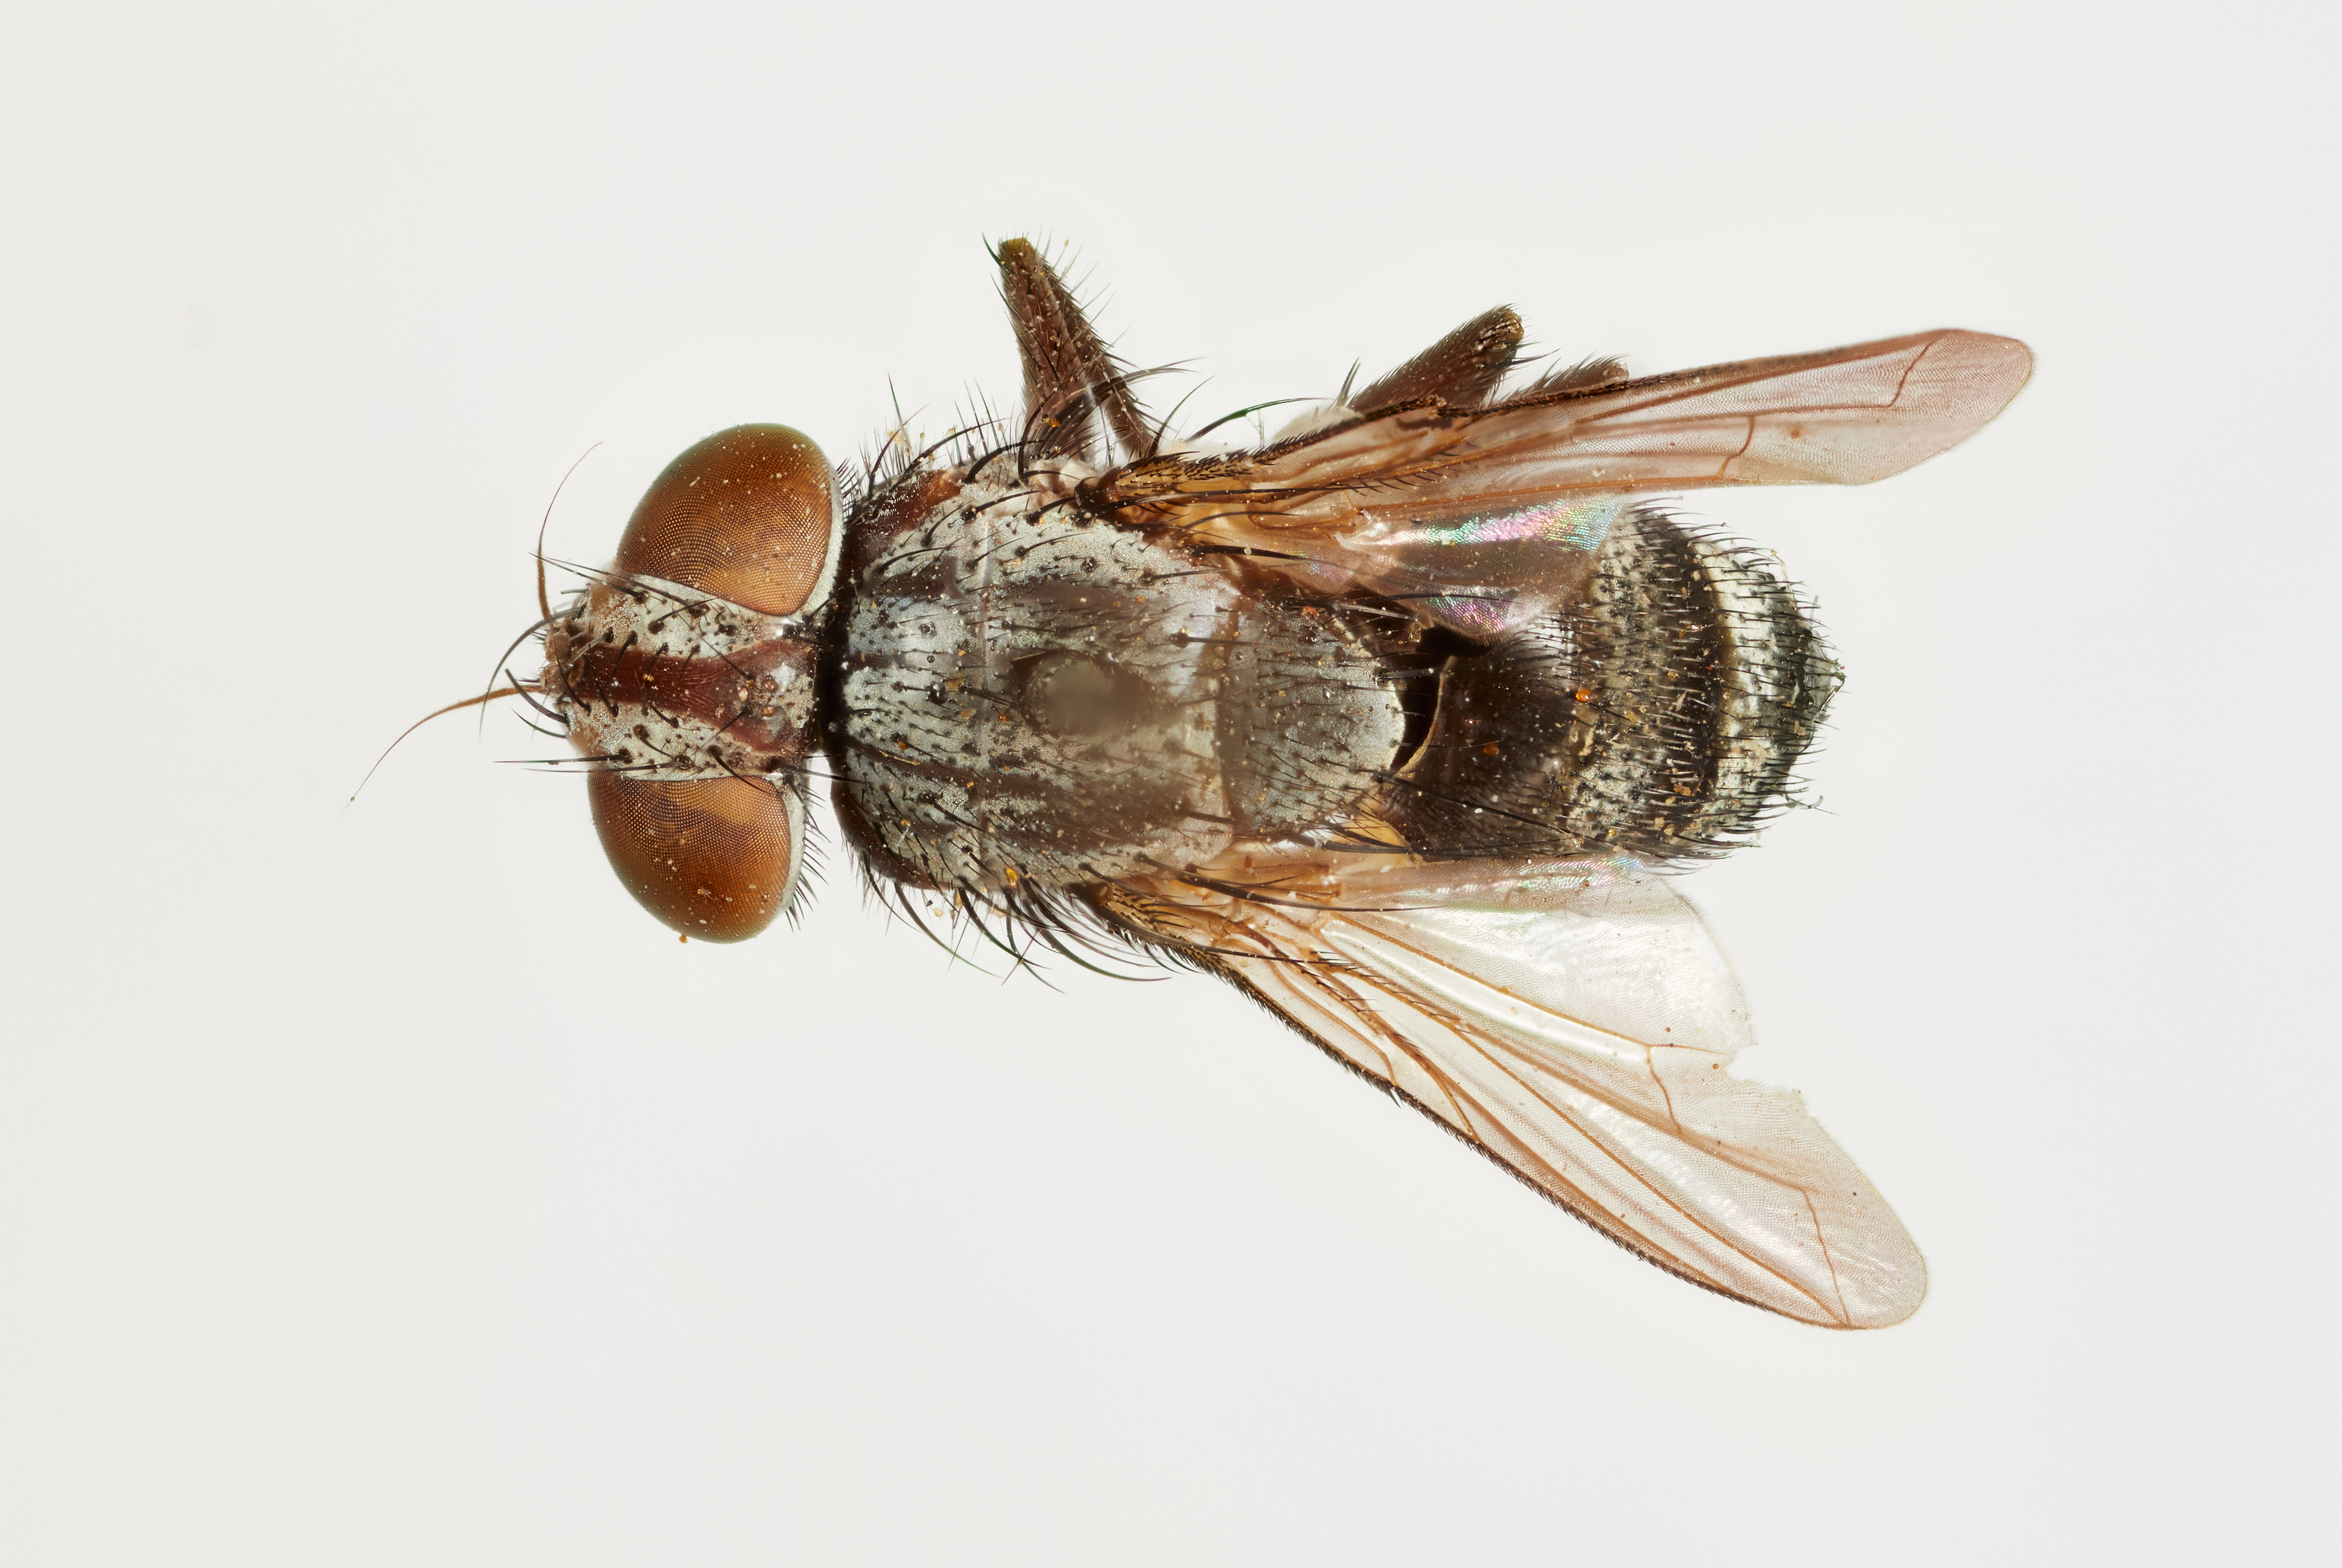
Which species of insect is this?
Houghia setipennis
